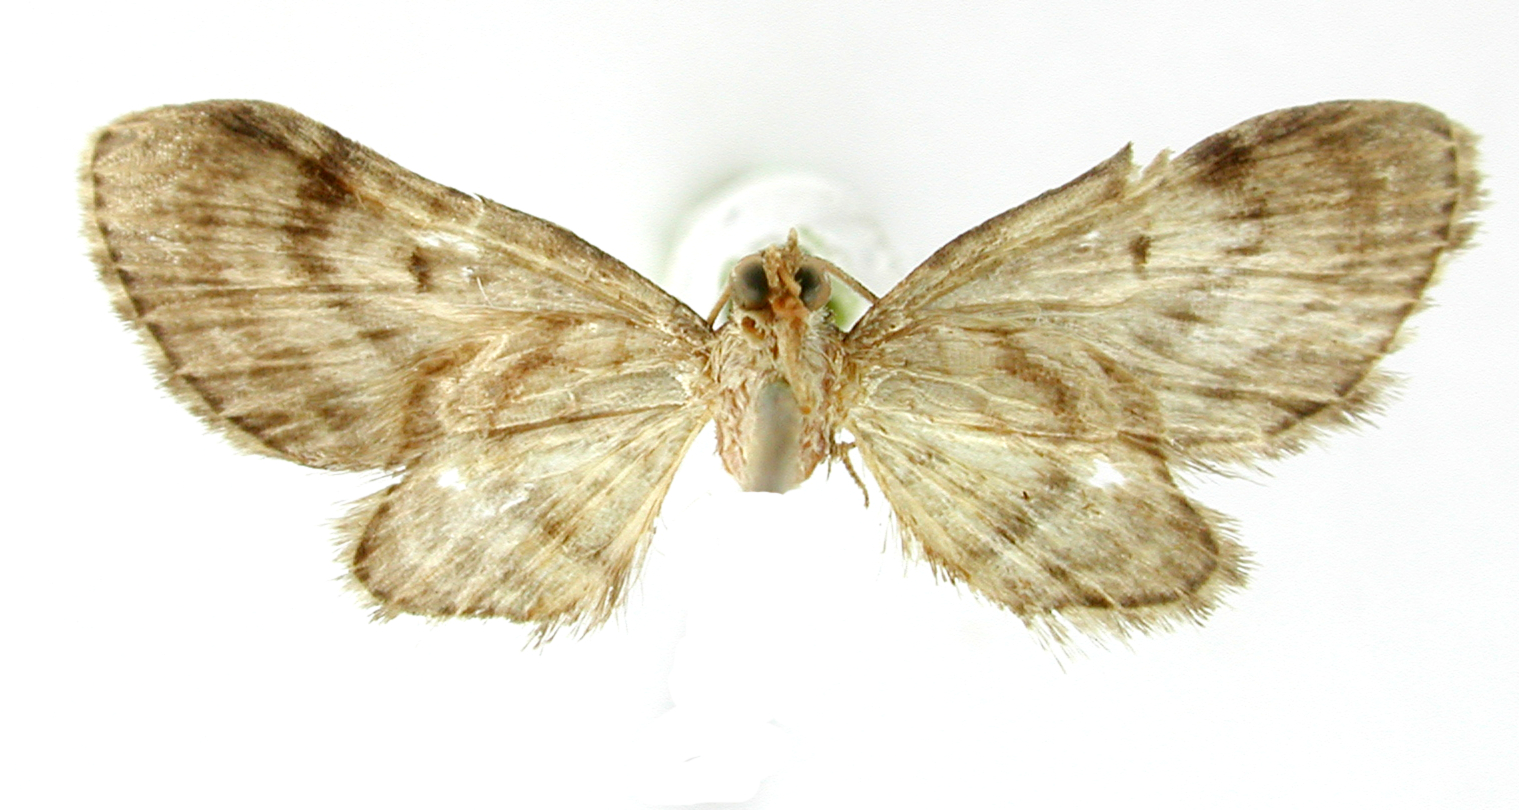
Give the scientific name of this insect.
Eupithecia caliginosa
